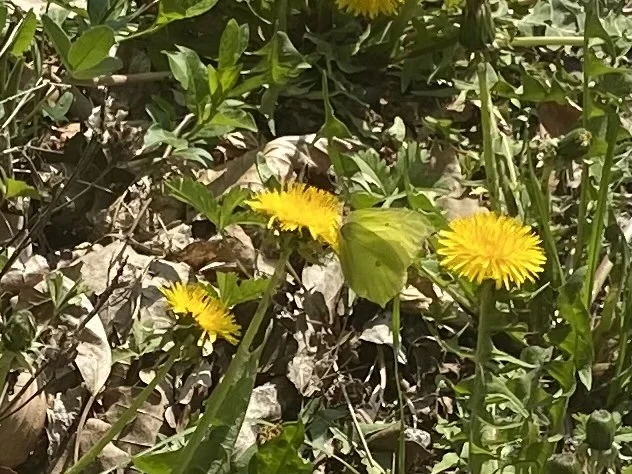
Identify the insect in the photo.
Gonepteryx rhamni
